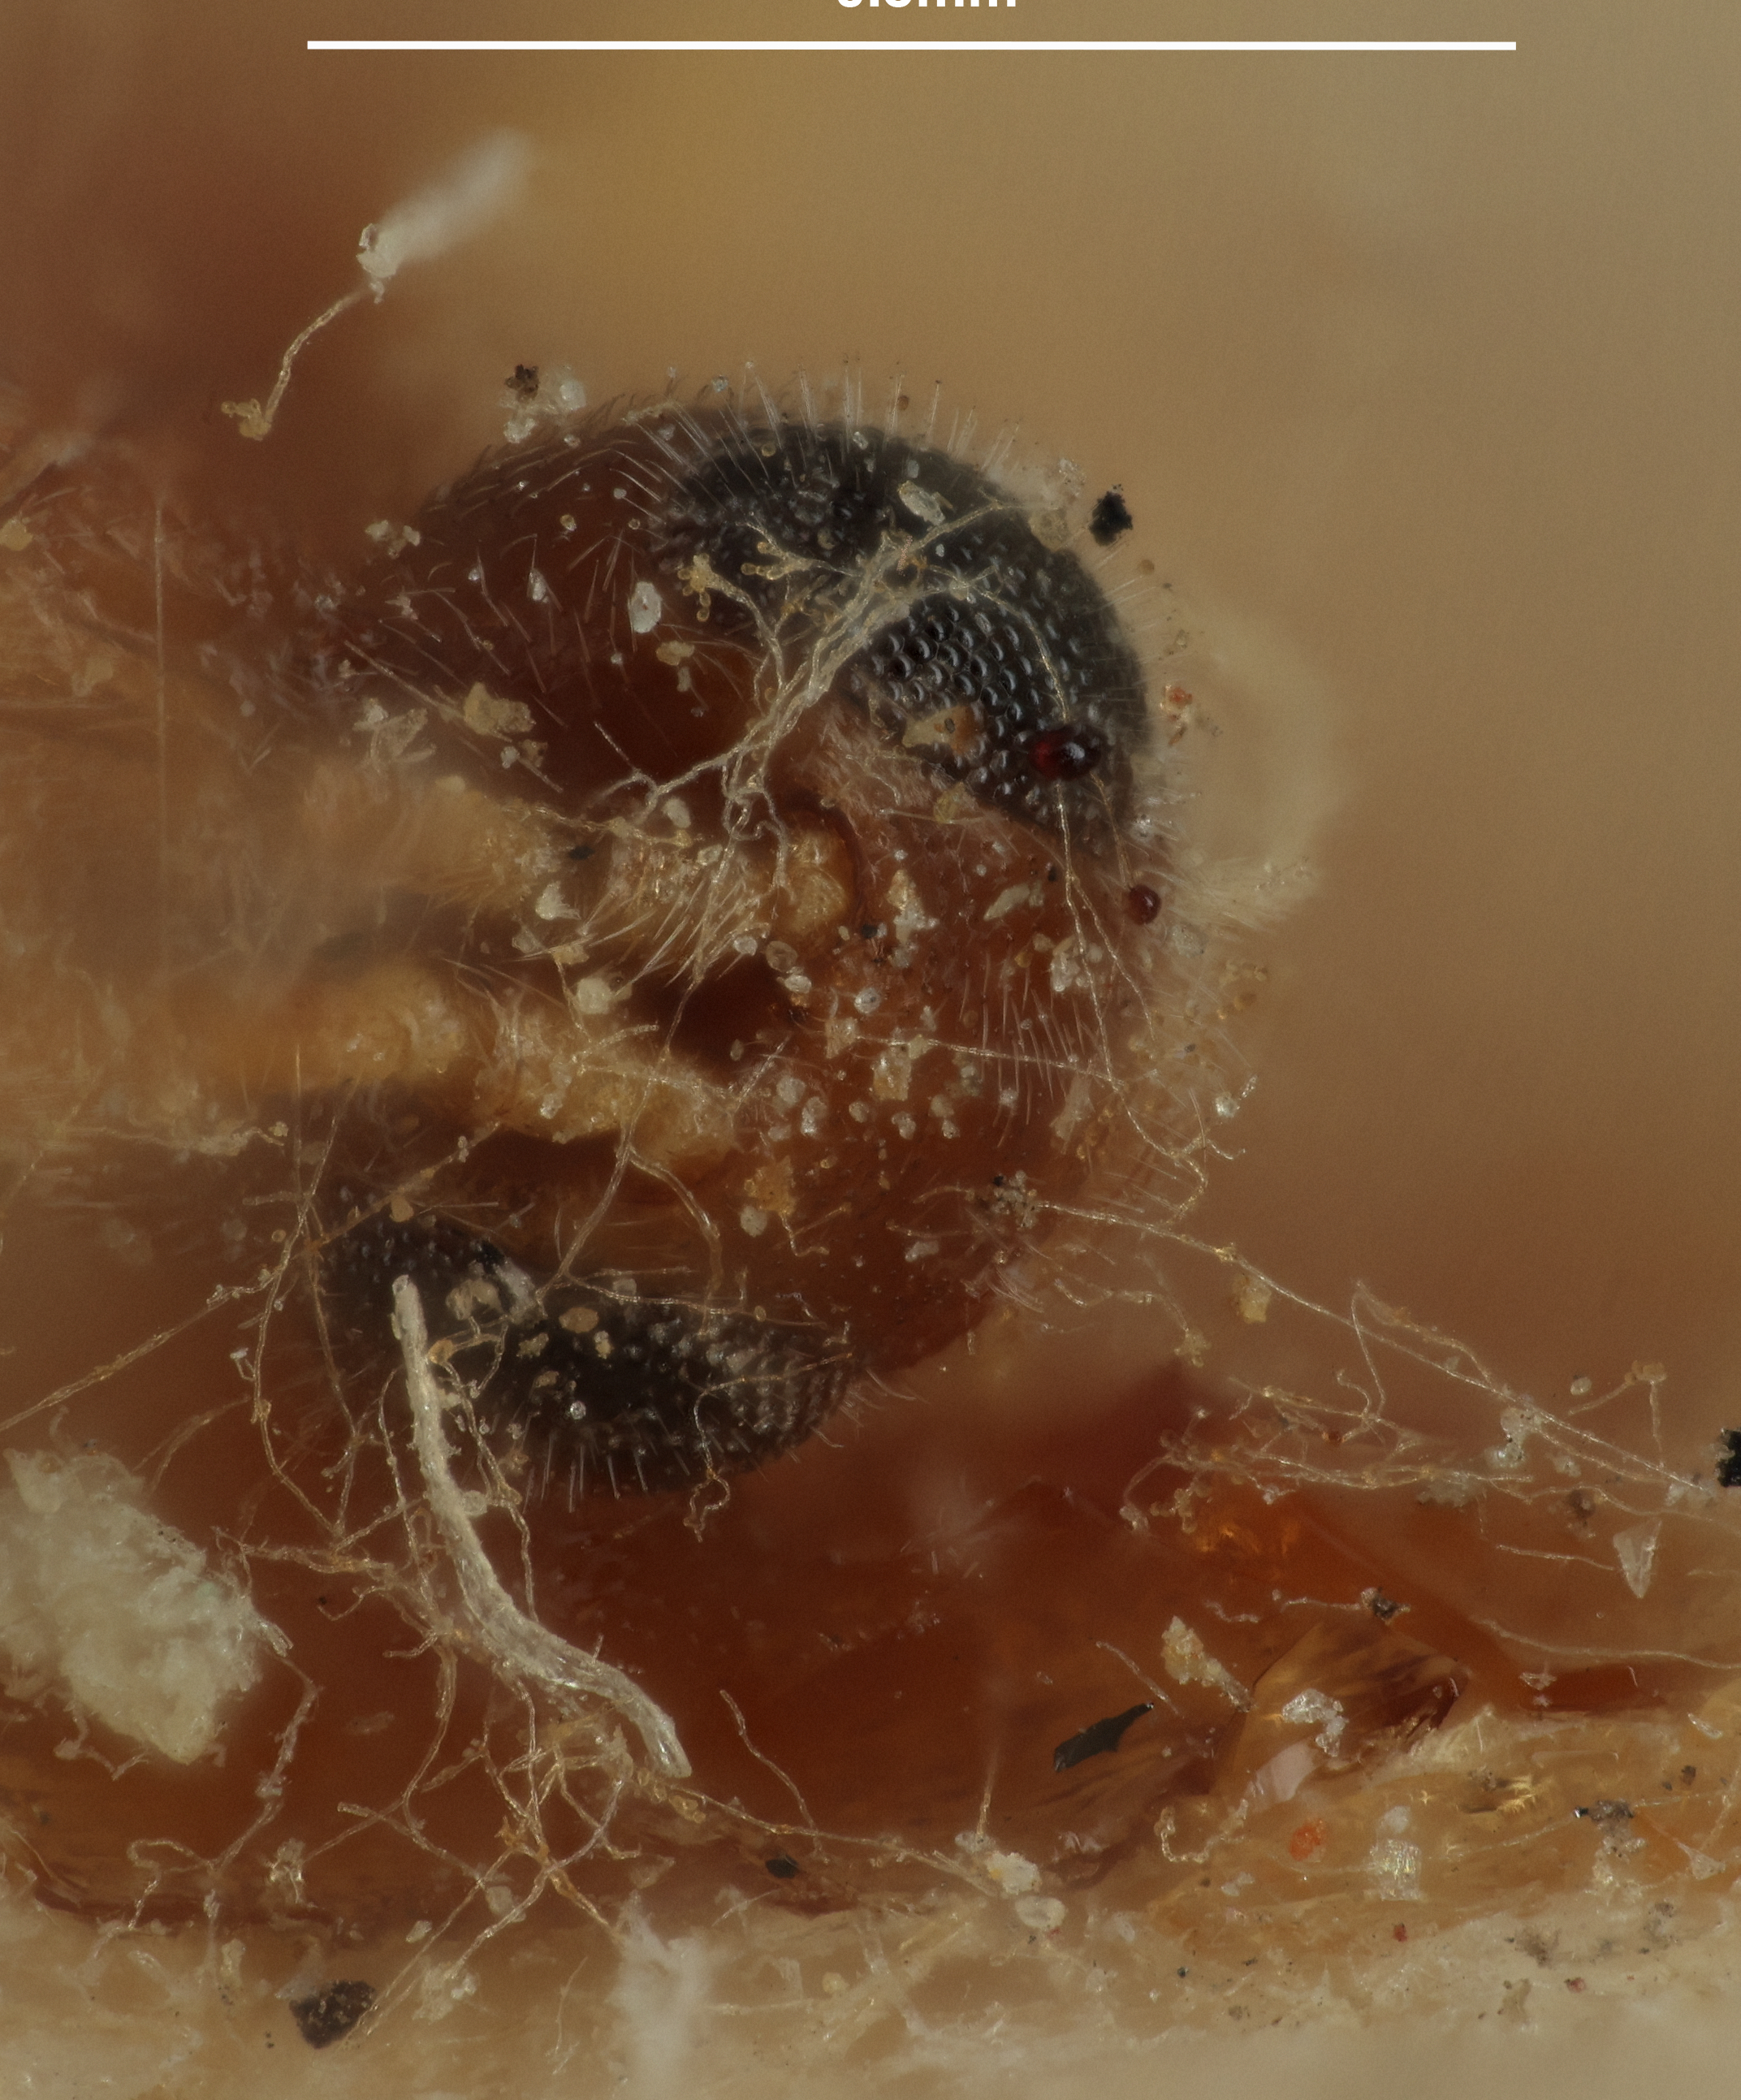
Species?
Microgaster robiniae
